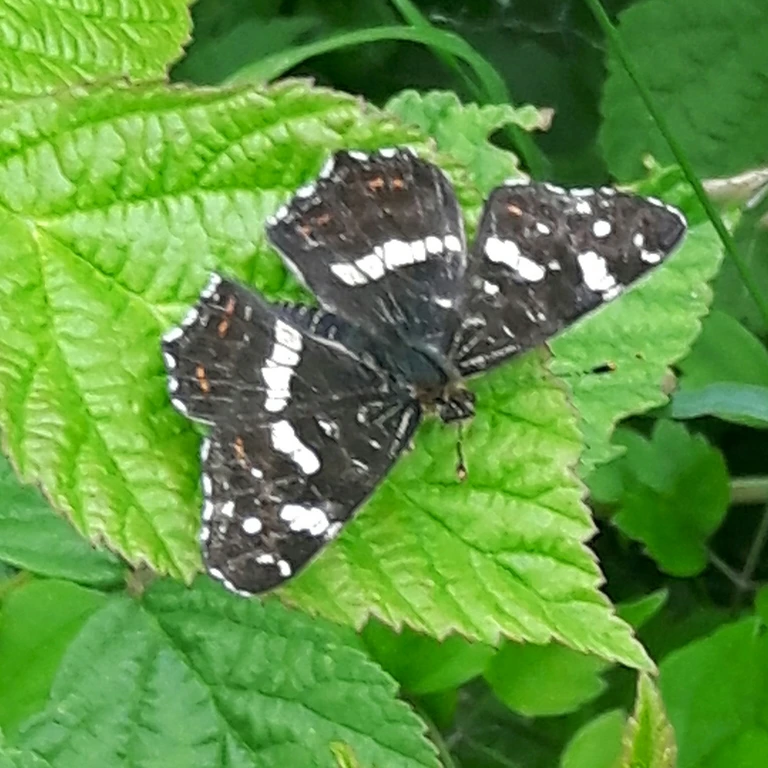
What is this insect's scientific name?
Araschnia levana
